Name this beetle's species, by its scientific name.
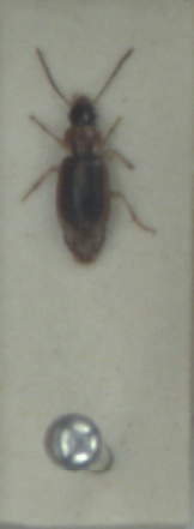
Acupalpus dubius
